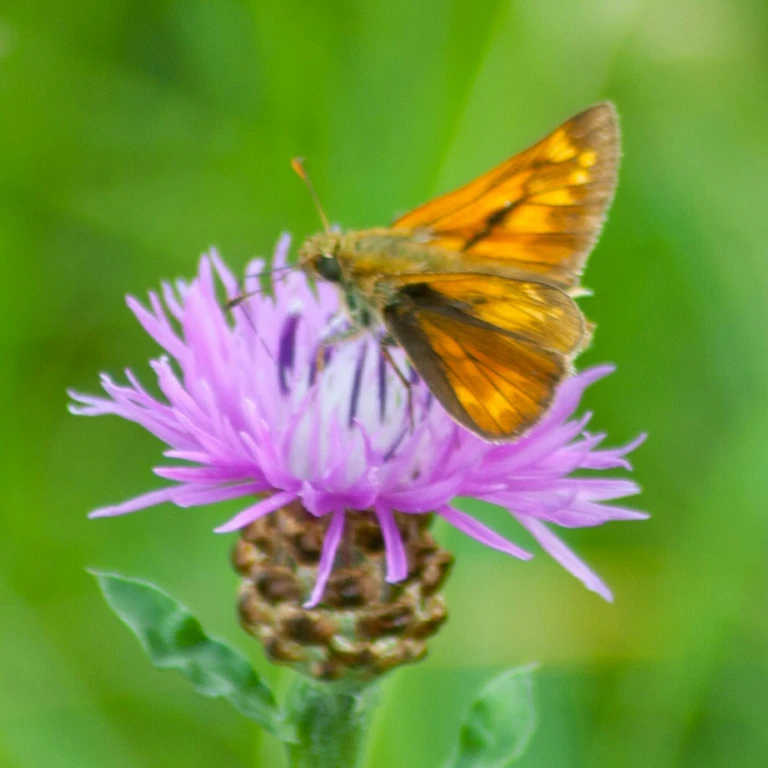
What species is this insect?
Ochlodes sylvanus (also Ochlodes venata)
